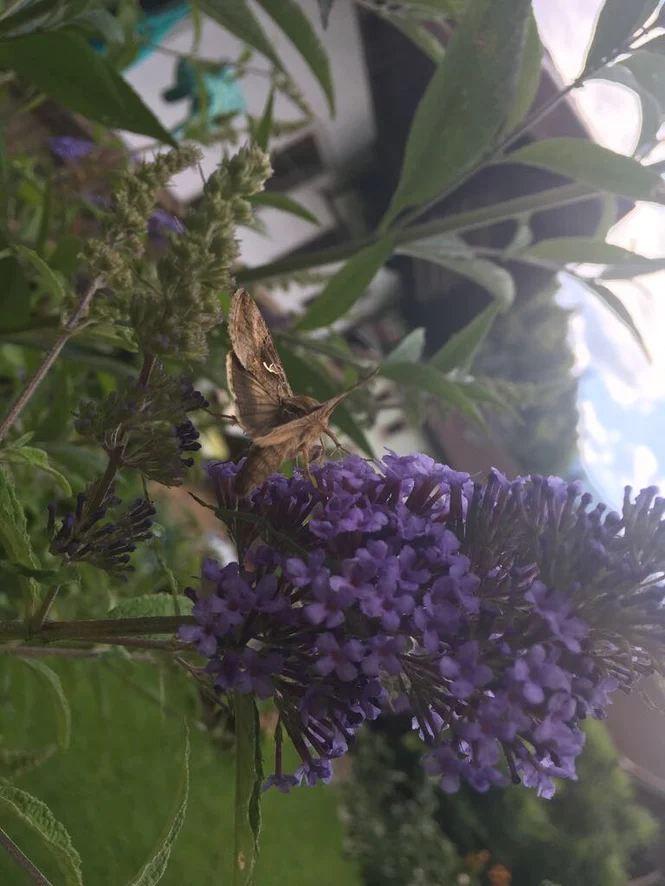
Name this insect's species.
Autographa gamma
